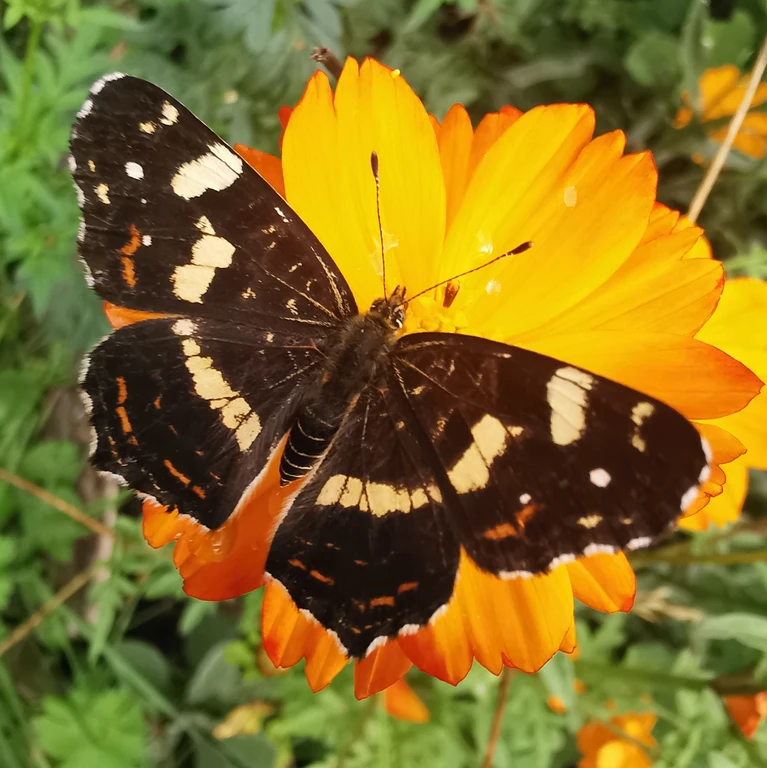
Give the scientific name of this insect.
Araschnia levana
